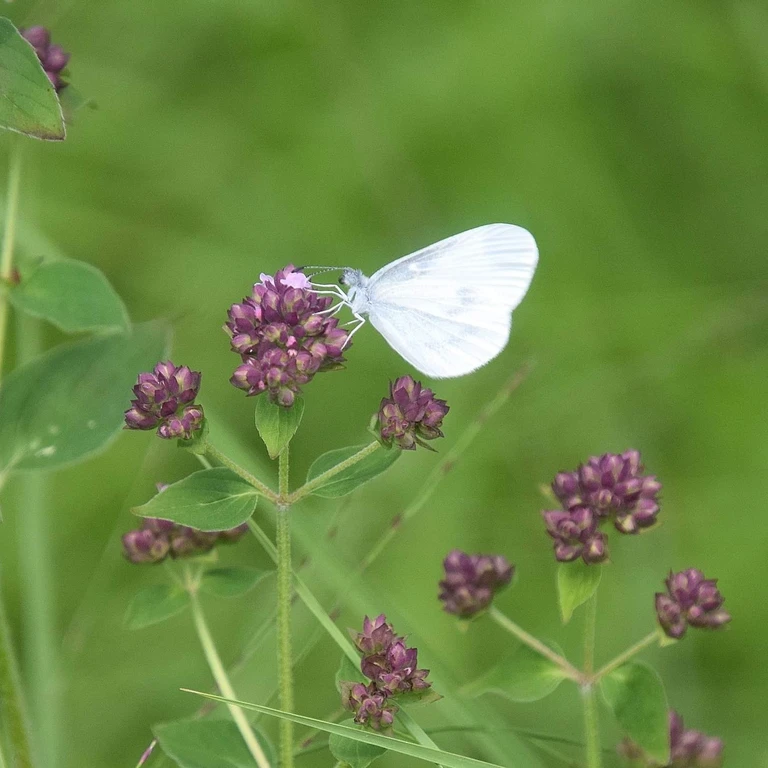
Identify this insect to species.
Leptidea sinapis/juvernica
